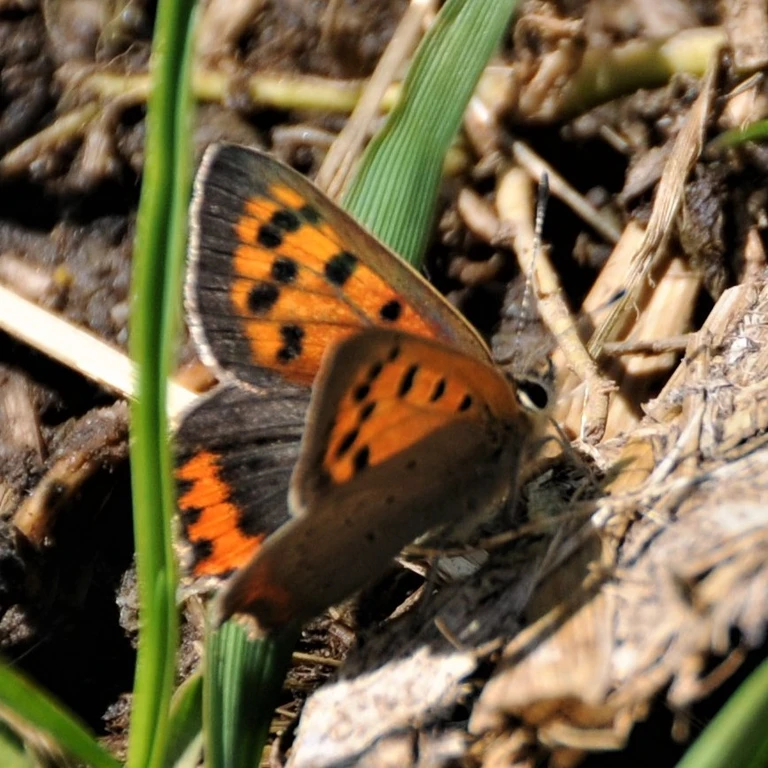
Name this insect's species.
Lycaena phlaeas
